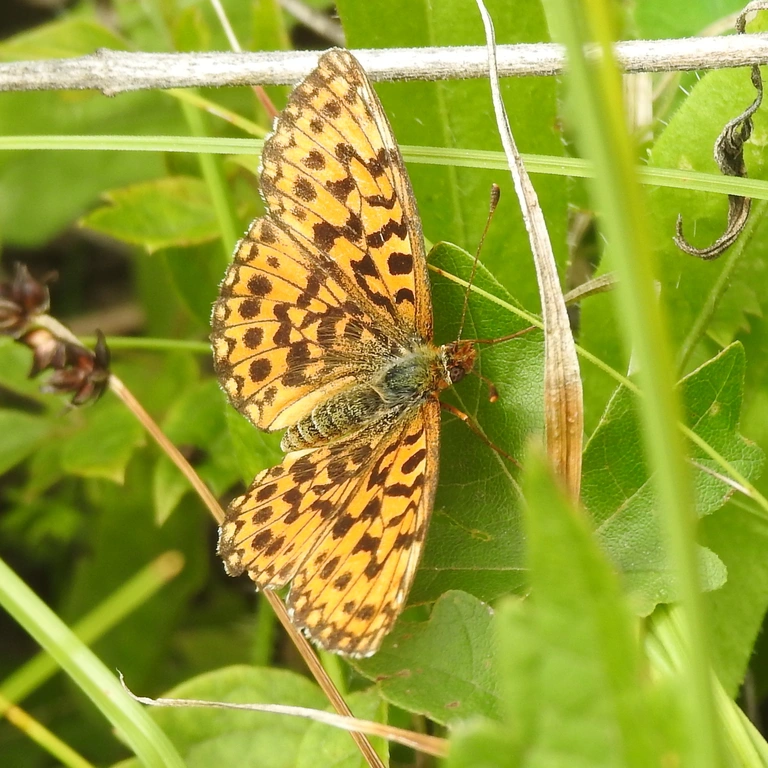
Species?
Boloria dia
